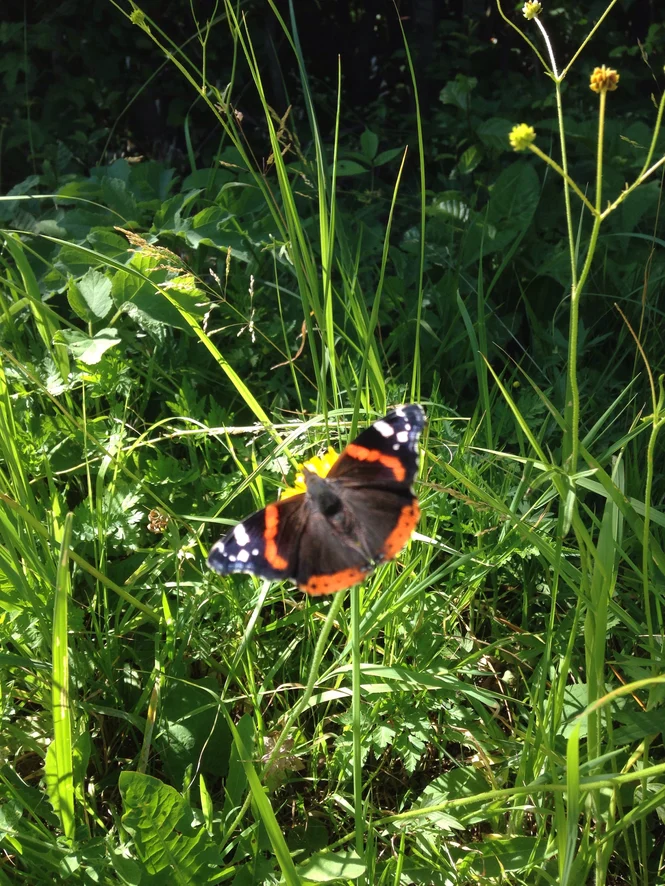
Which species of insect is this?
Vanessa atalanta
